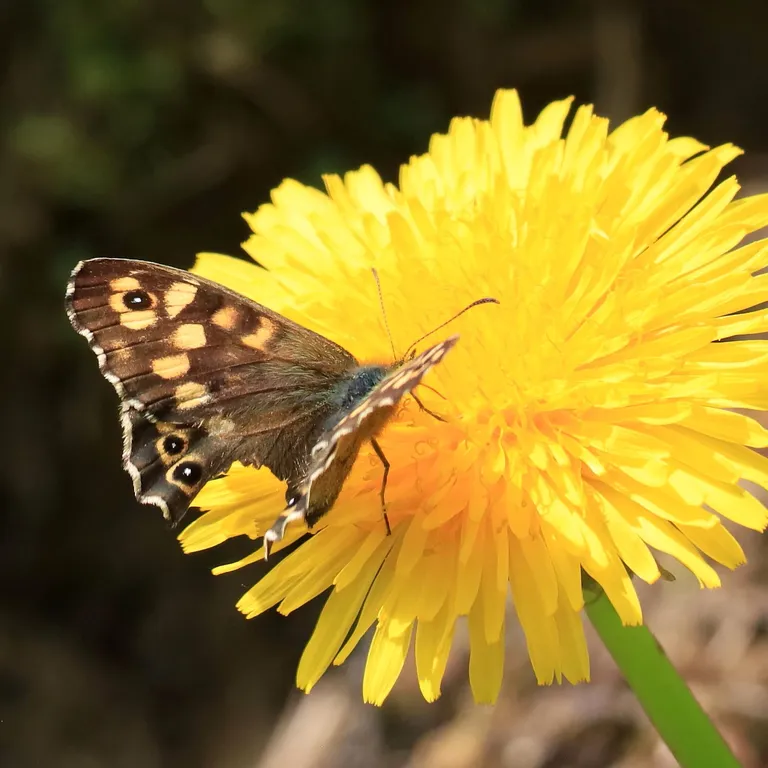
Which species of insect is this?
Pararge aegeria
